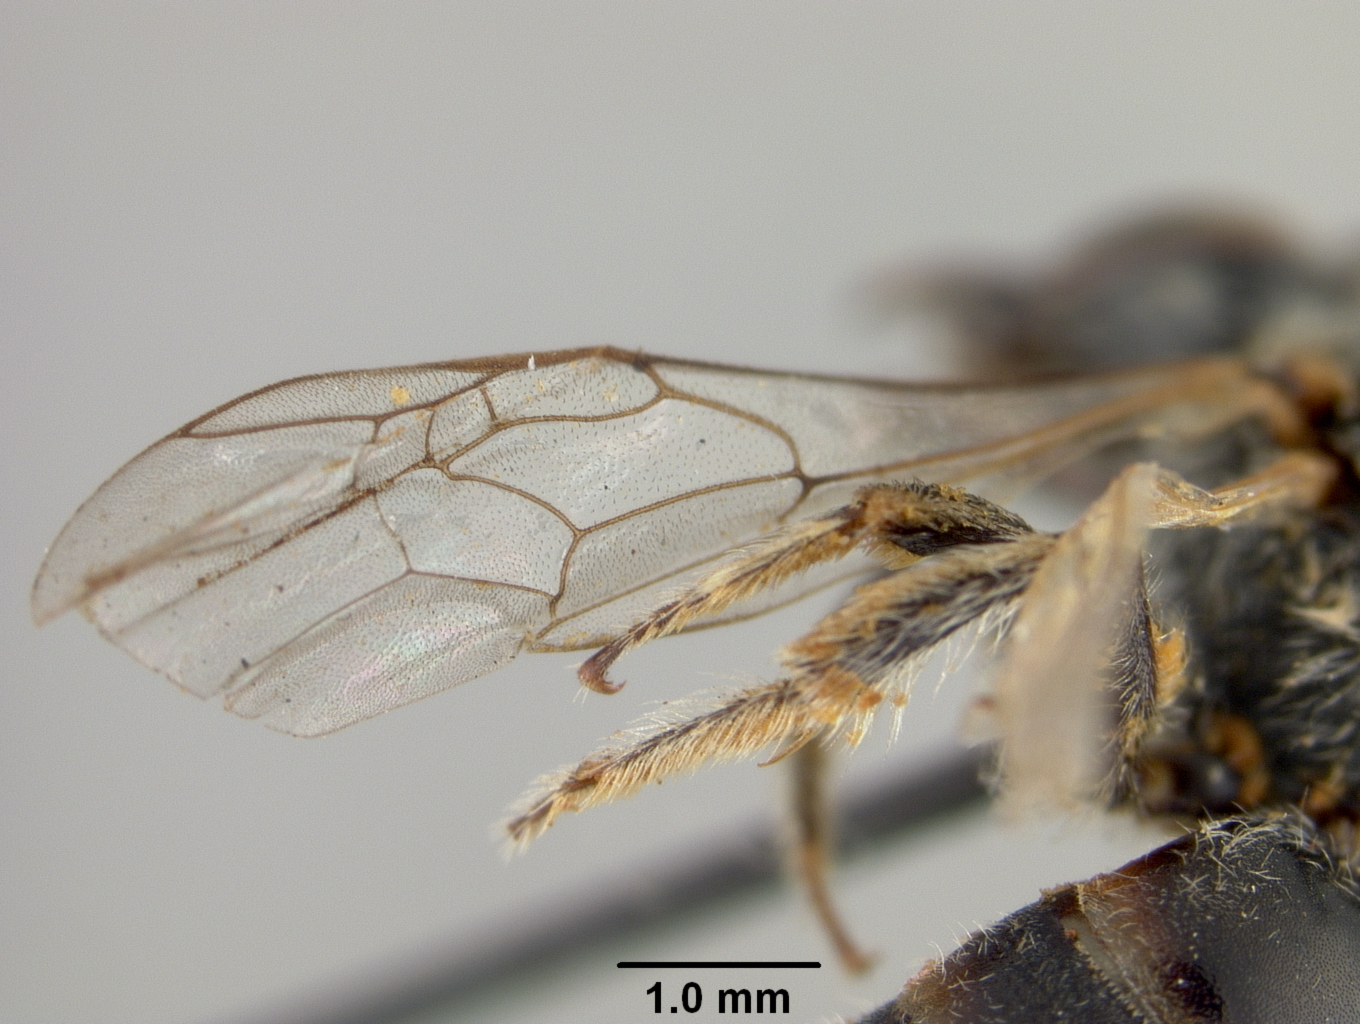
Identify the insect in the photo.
Halictus bentoni
